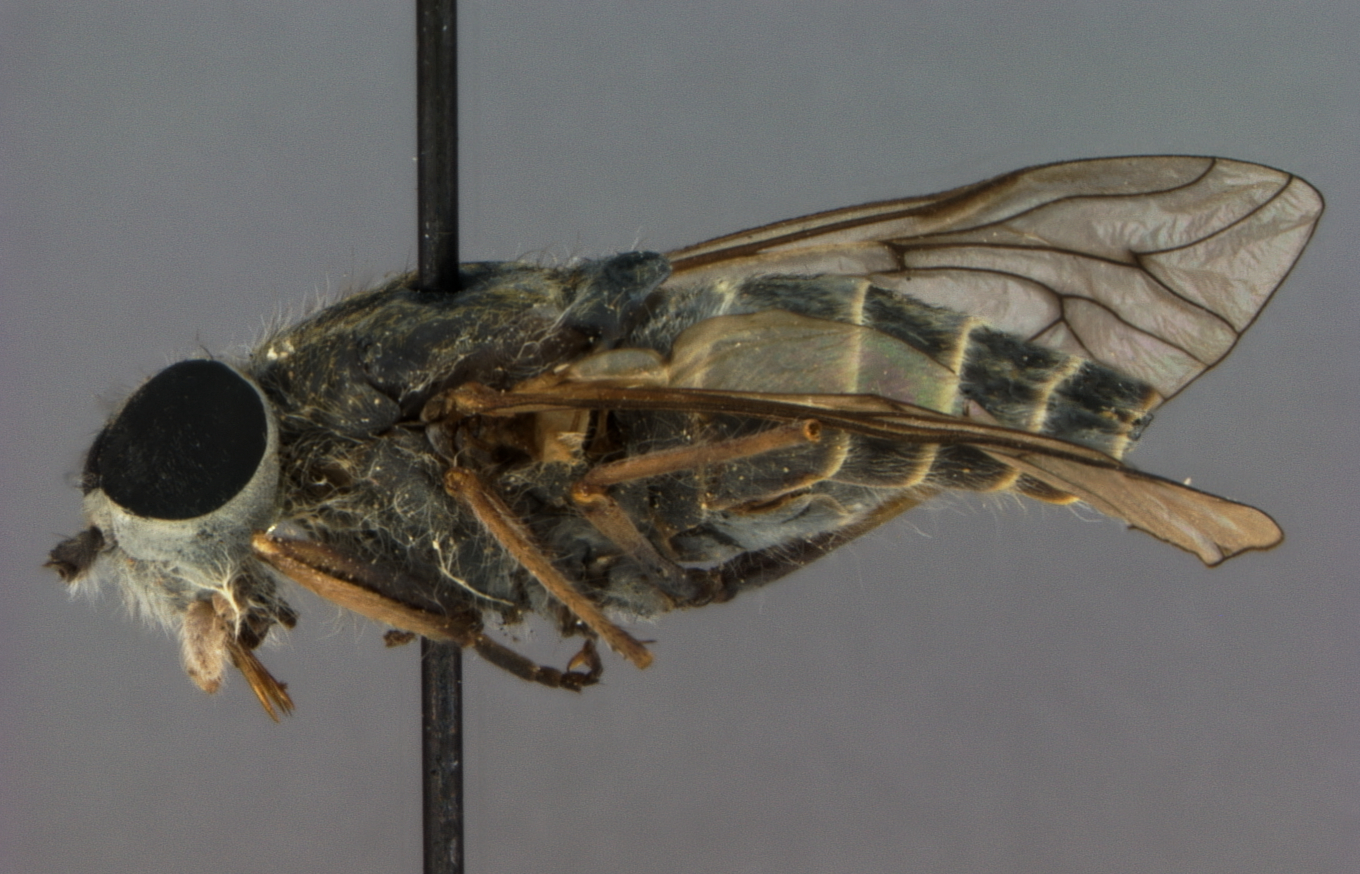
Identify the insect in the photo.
Dasybasis poroma
